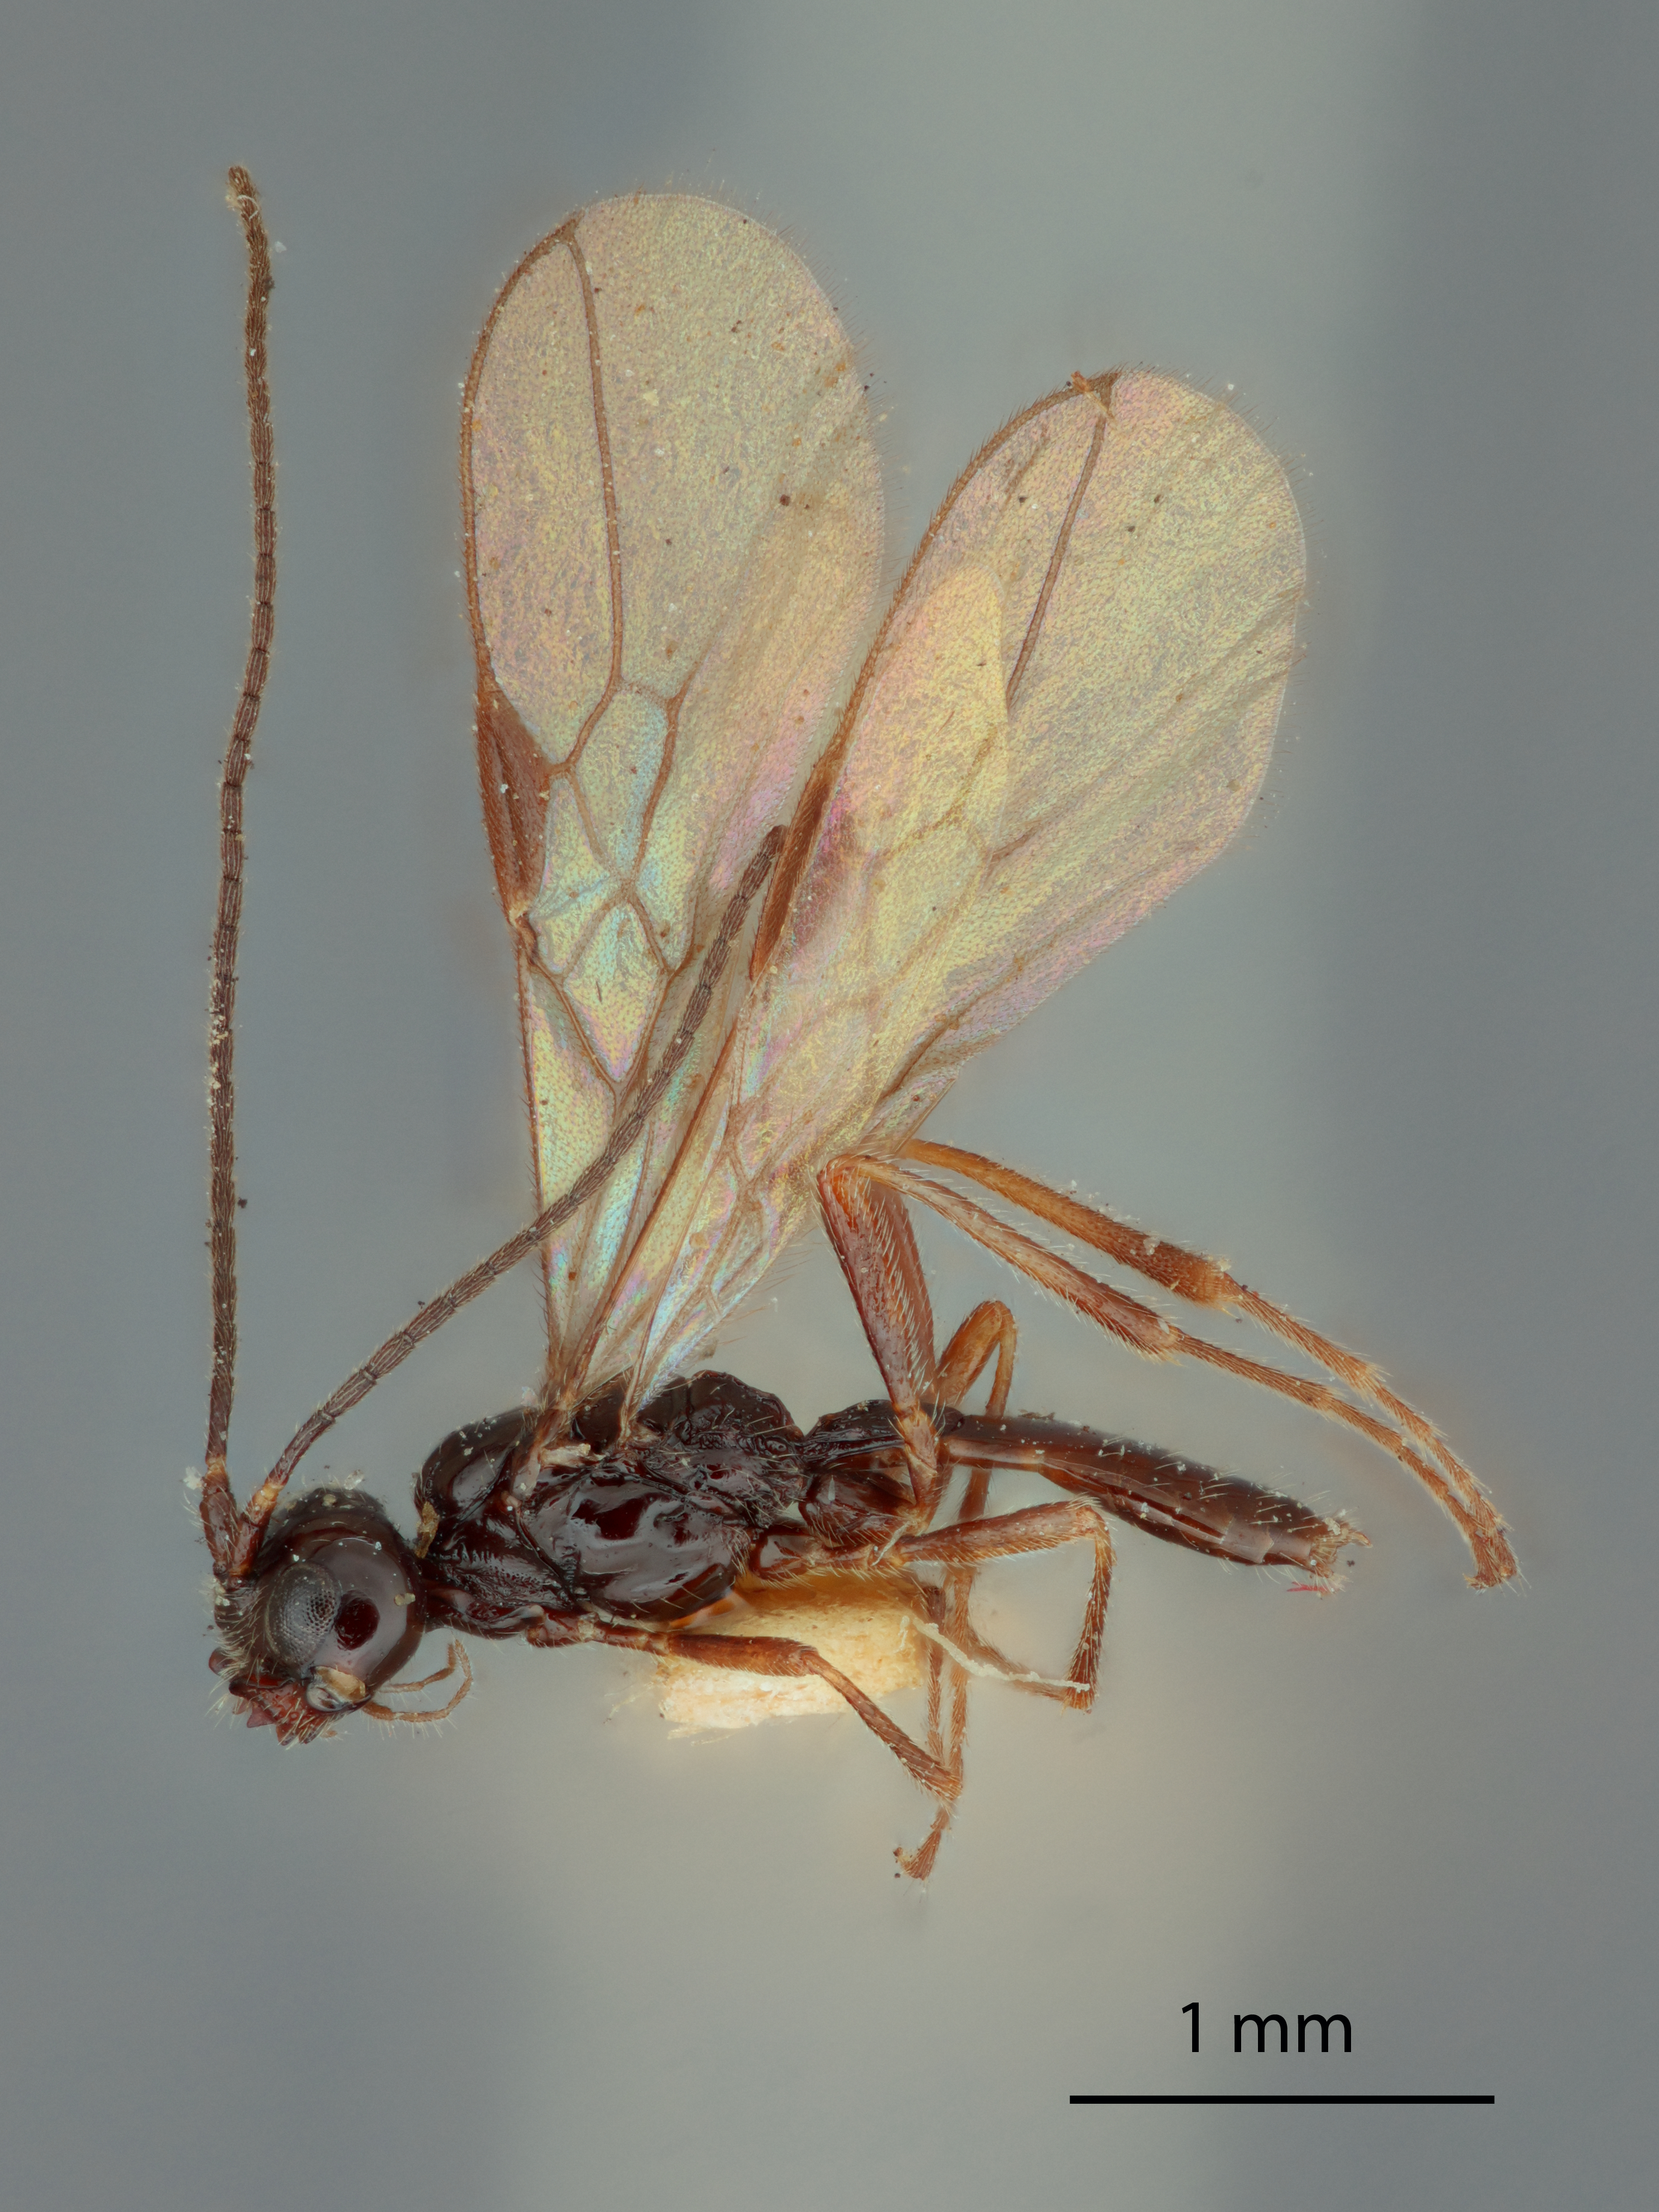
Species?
Gnathospila quadridens
